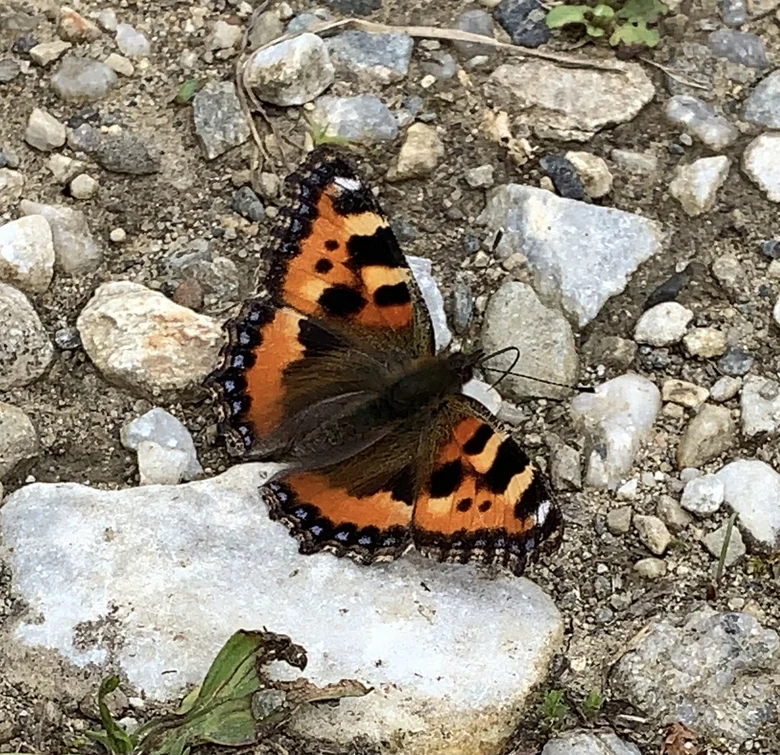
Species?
Aglais urticae
